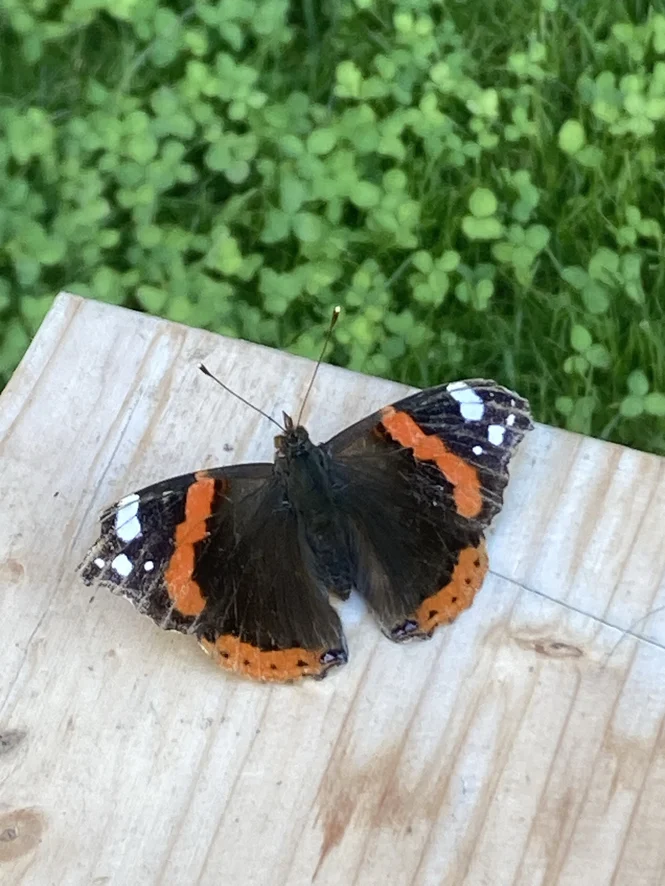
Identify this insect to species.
Vanessa atalanta
